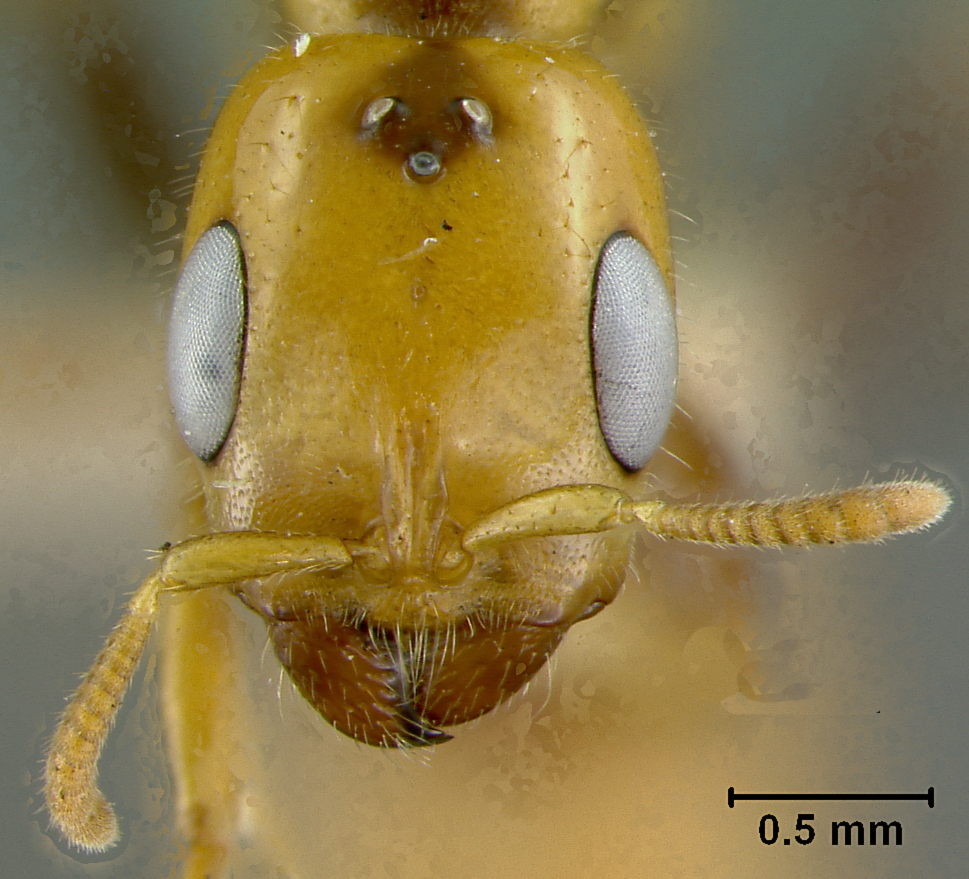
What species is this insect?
Pseudomyrma damnosa
